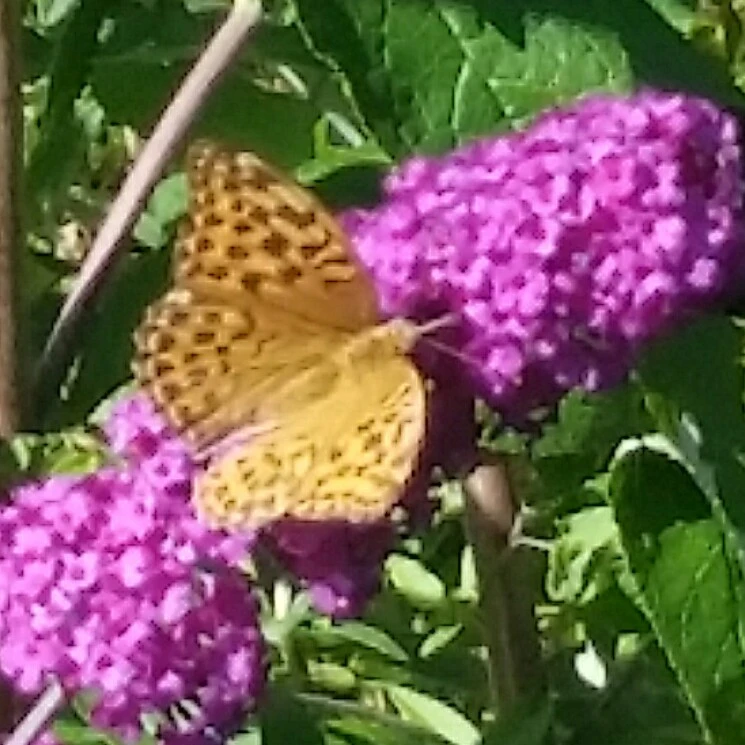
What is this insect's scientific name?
Argynnis paphia
